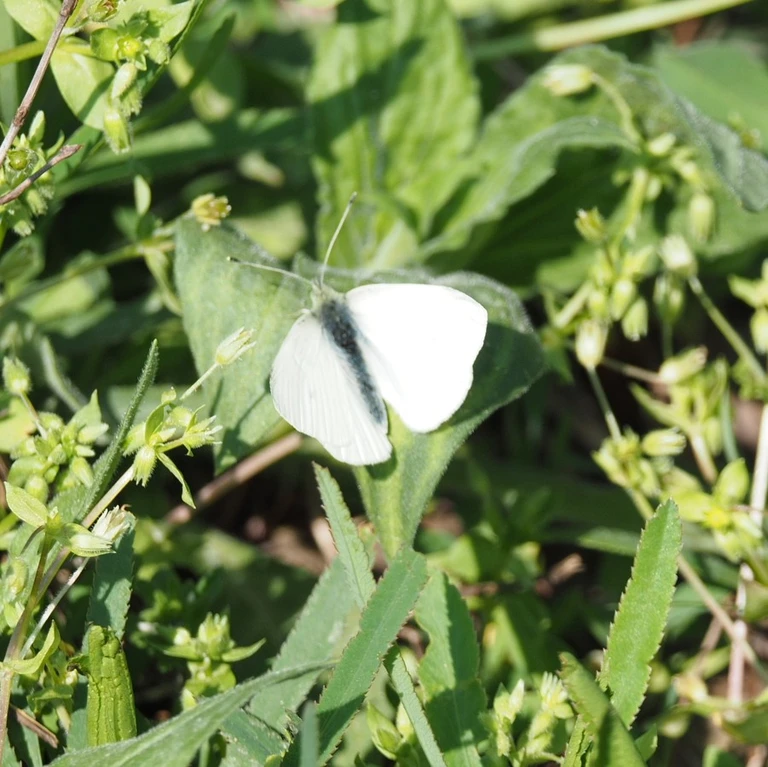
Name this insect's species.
Pieris rapae
